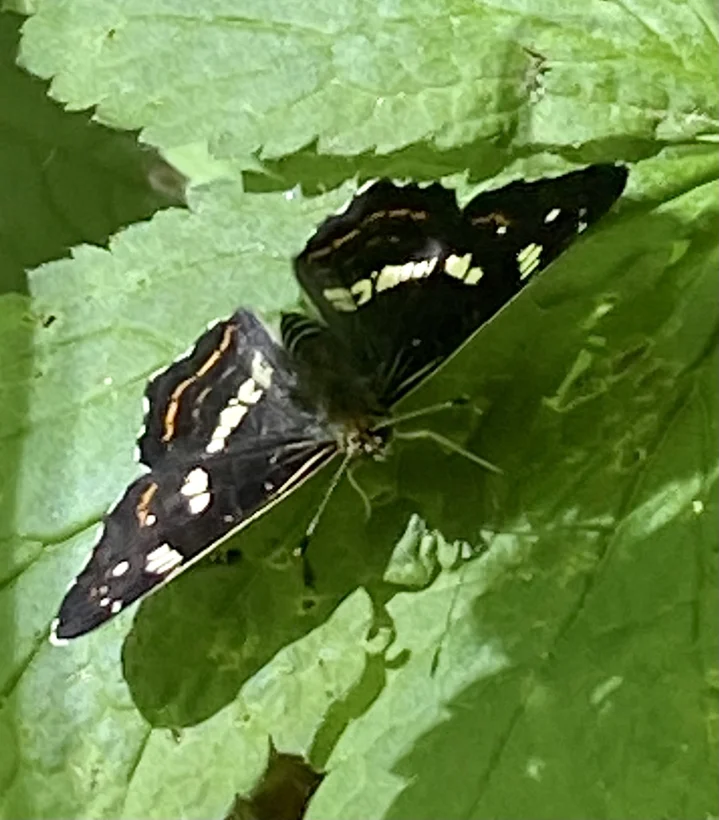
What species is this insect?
Araschnia levana
